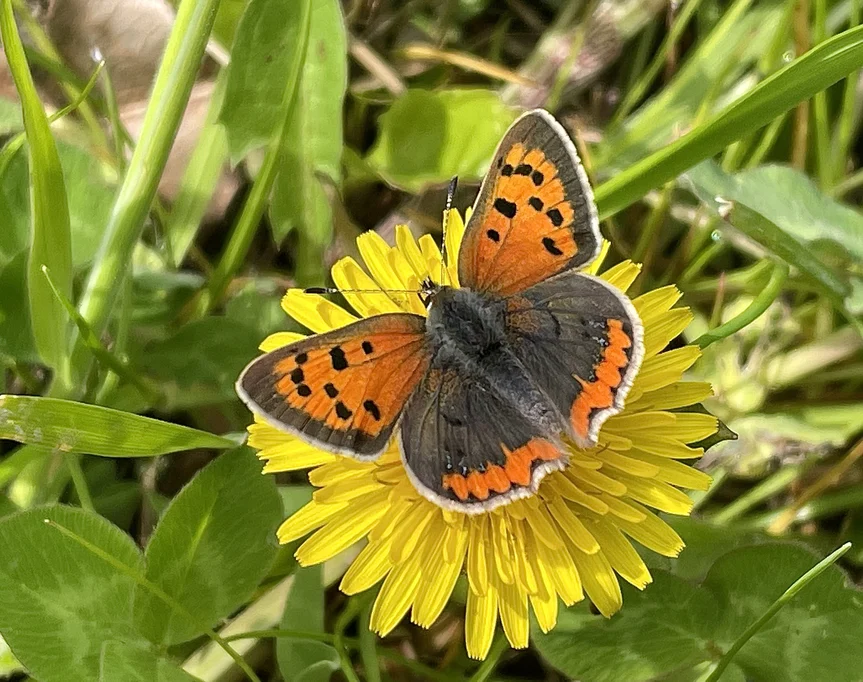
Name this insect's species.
Lycaena phlaeas
